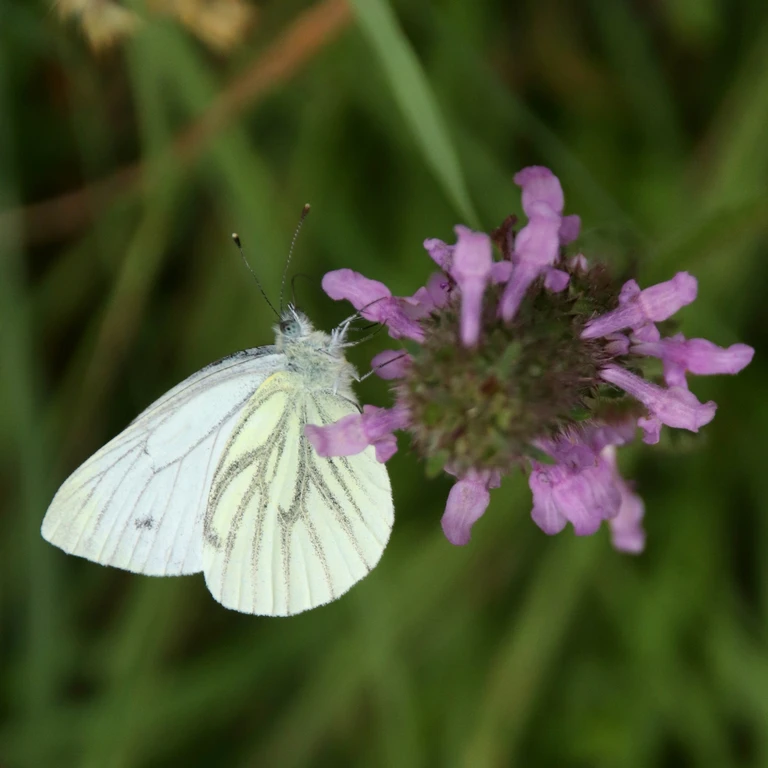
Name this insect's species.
Pieris napi
